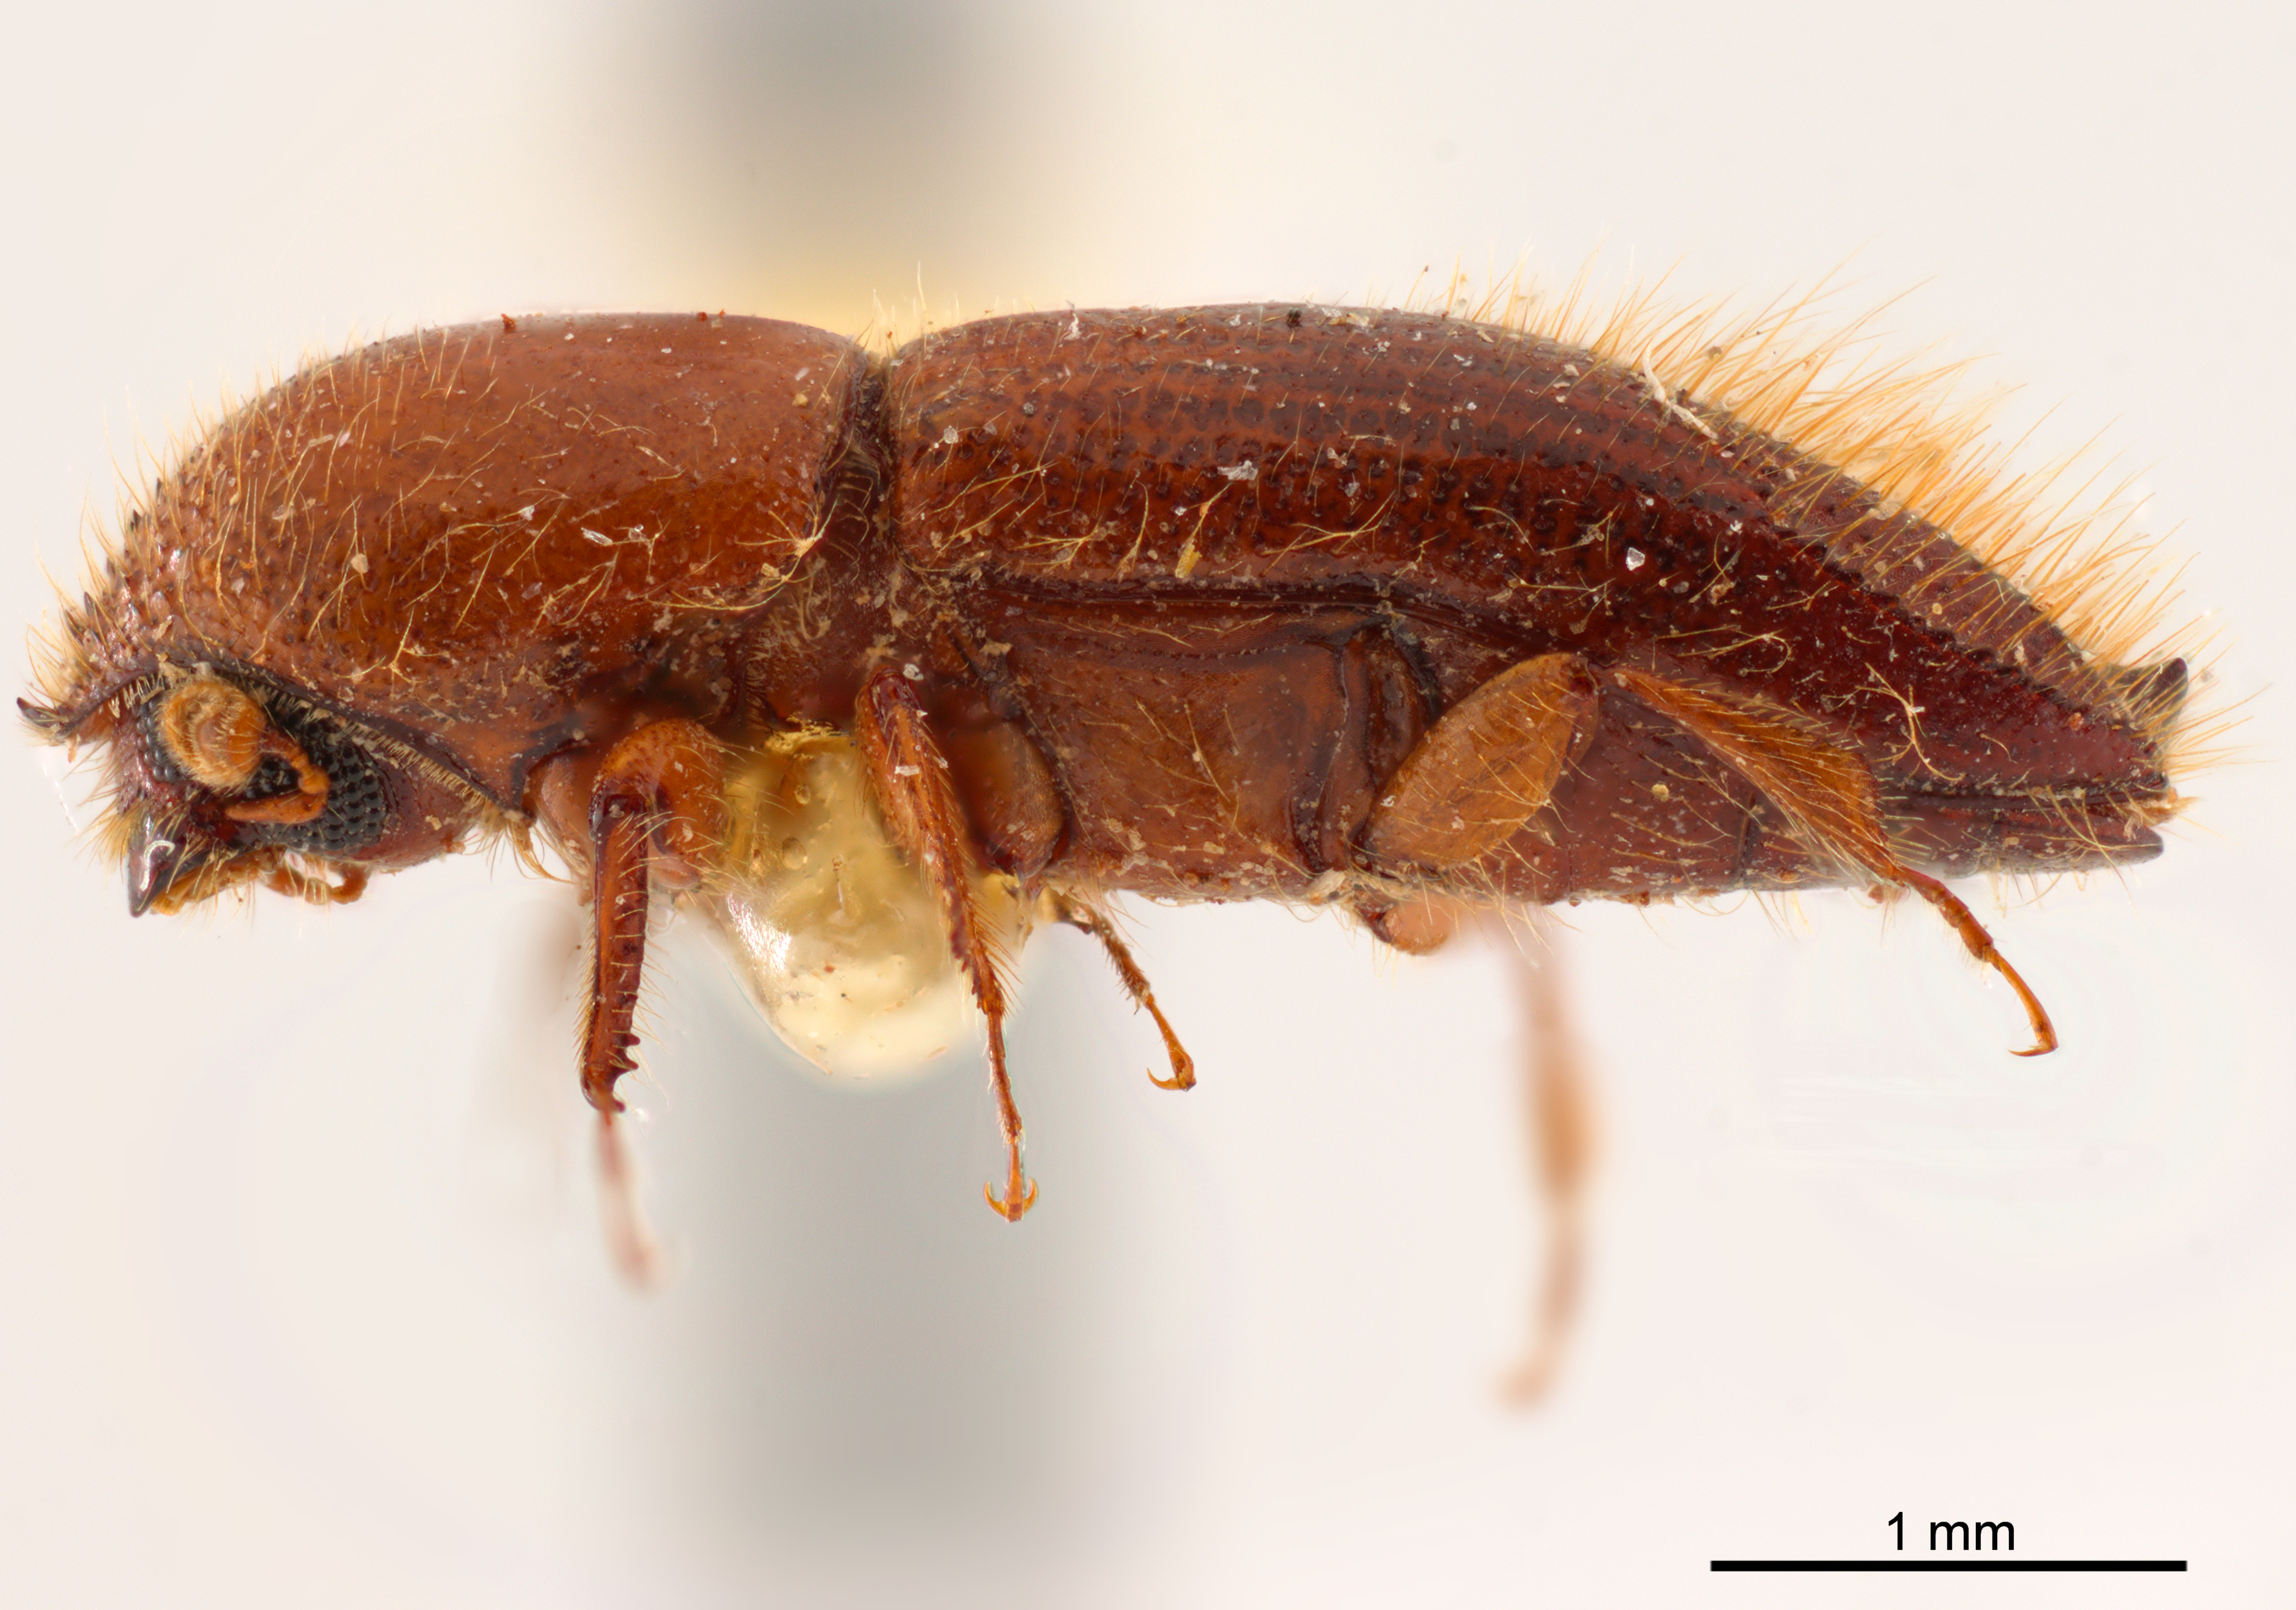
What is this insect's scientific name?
Sampsonius usurpatus
